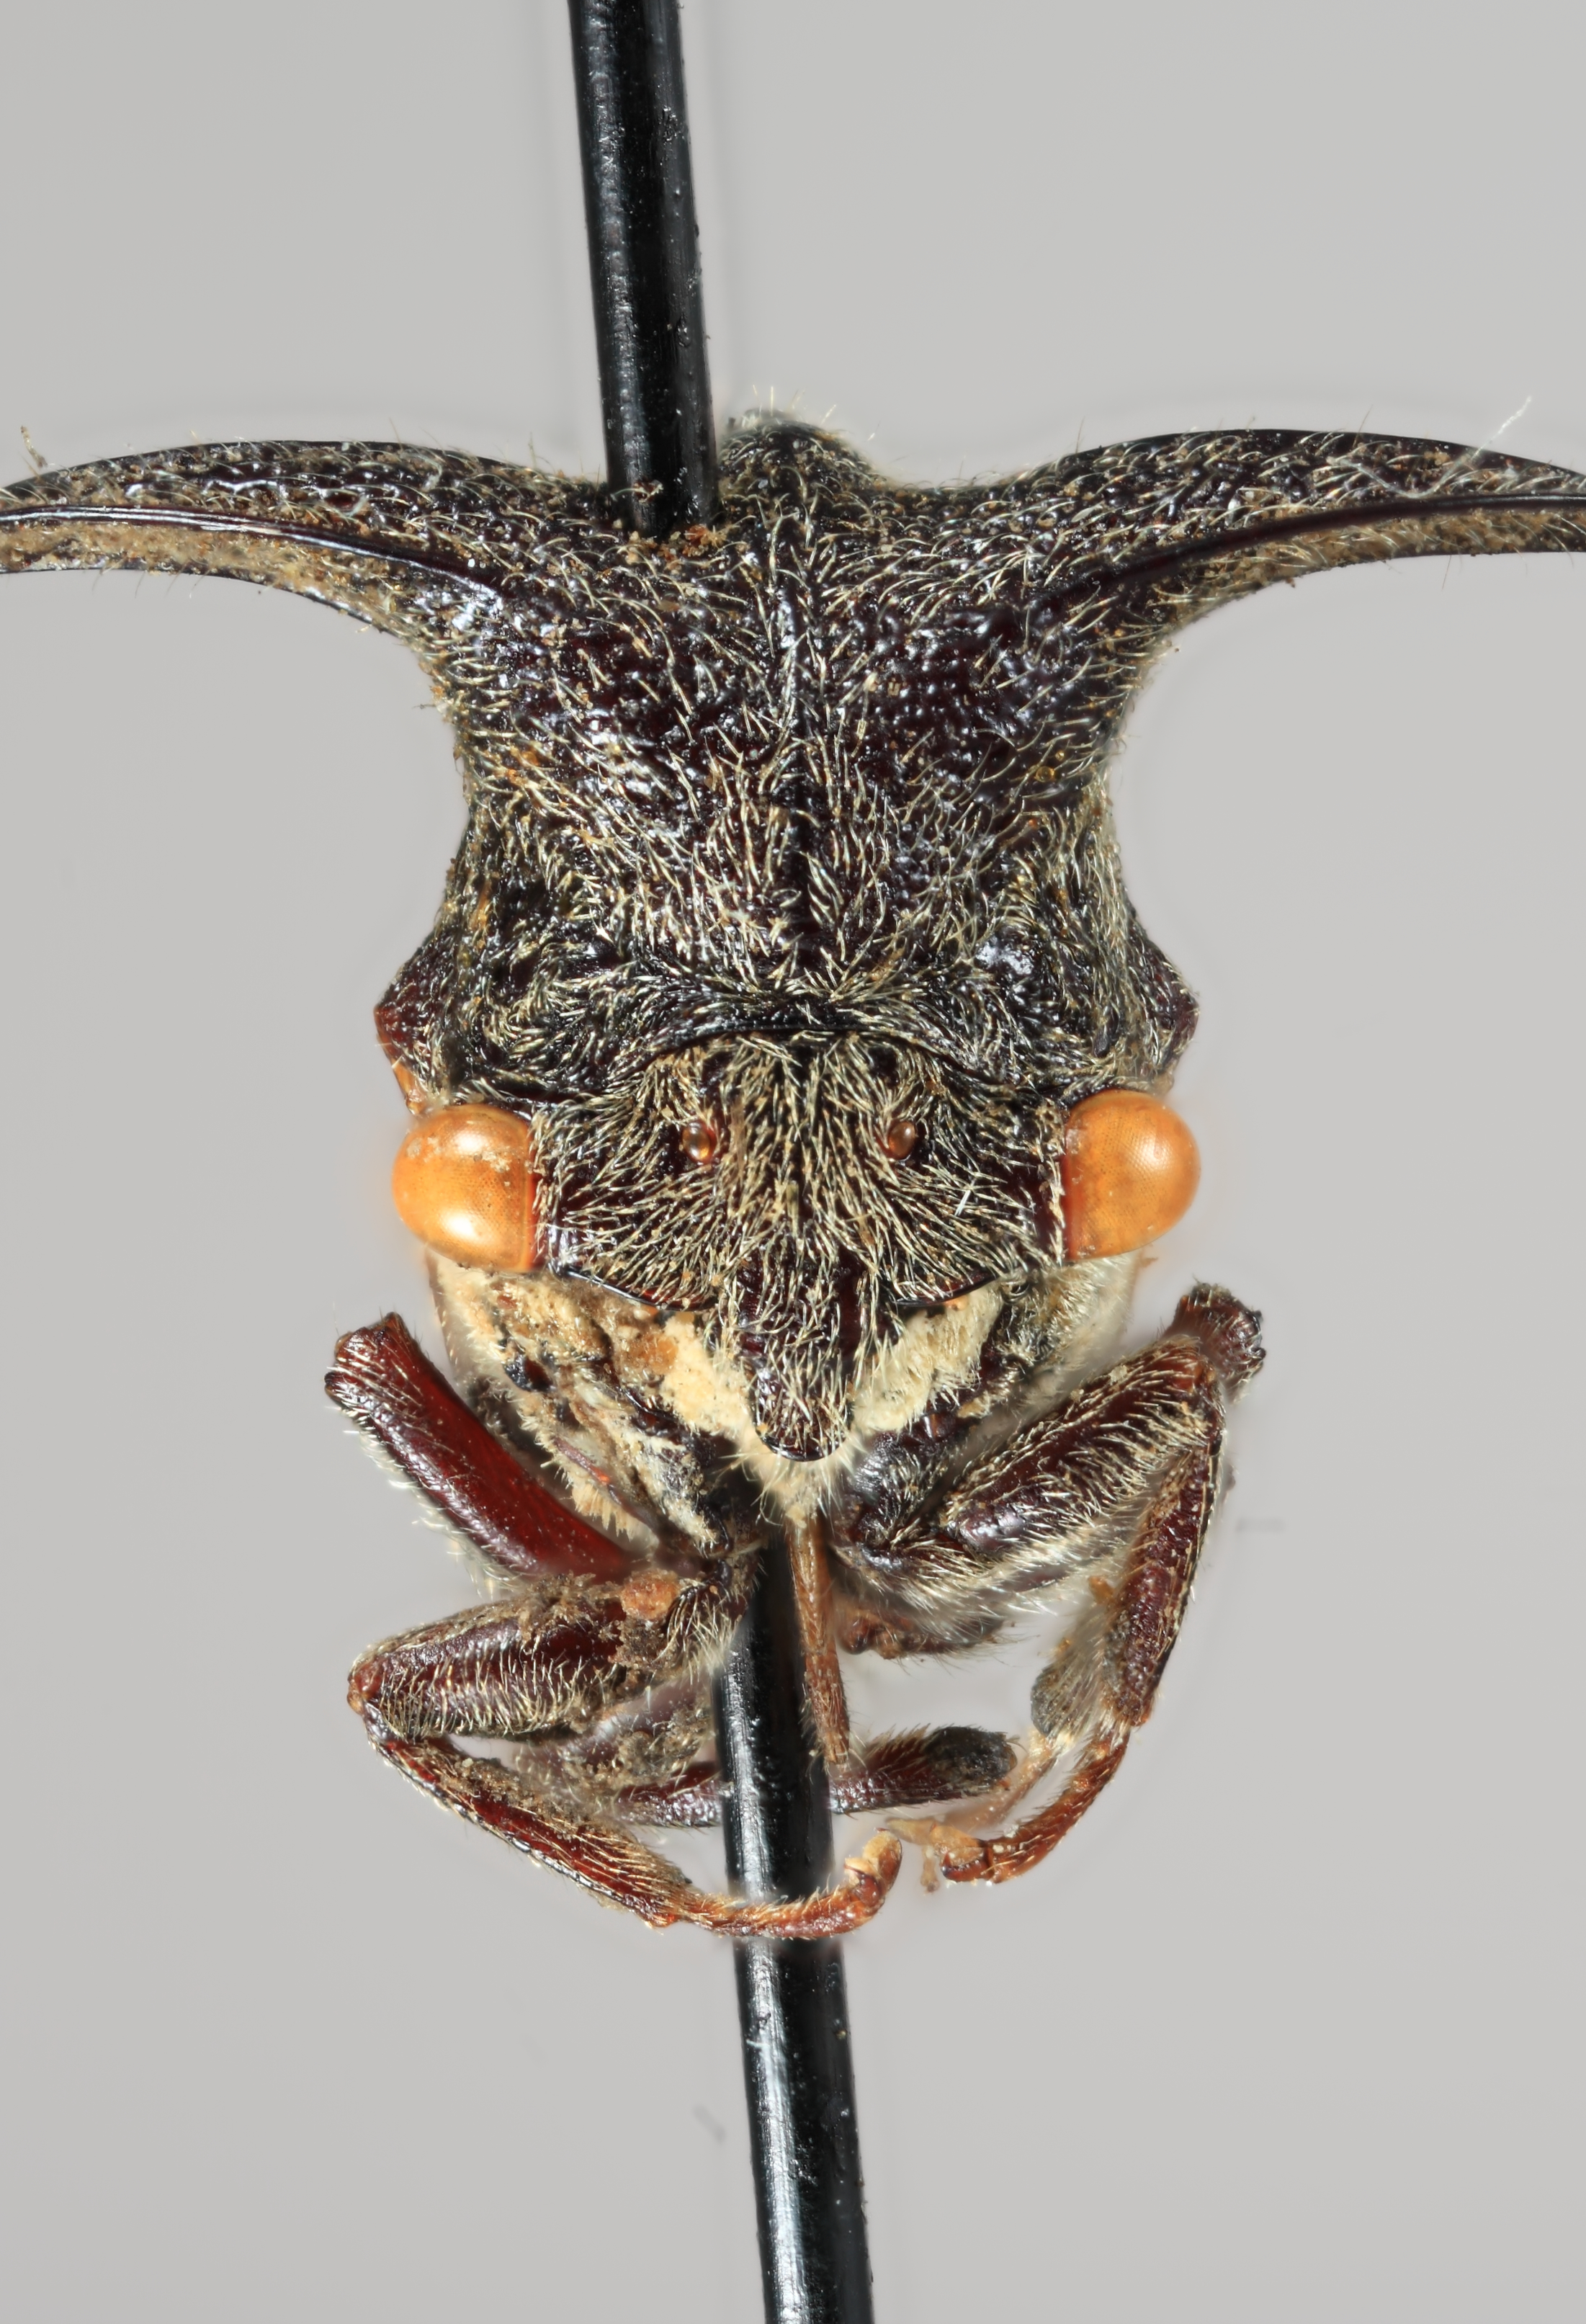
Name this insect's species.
Leptocentrus manilaensis
